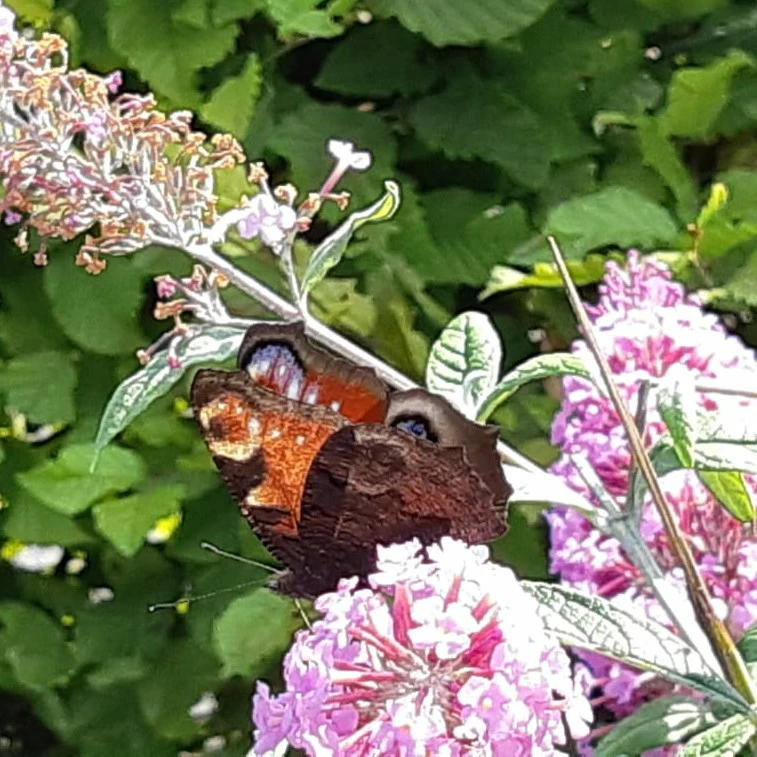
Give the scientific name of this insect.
Aglais io
